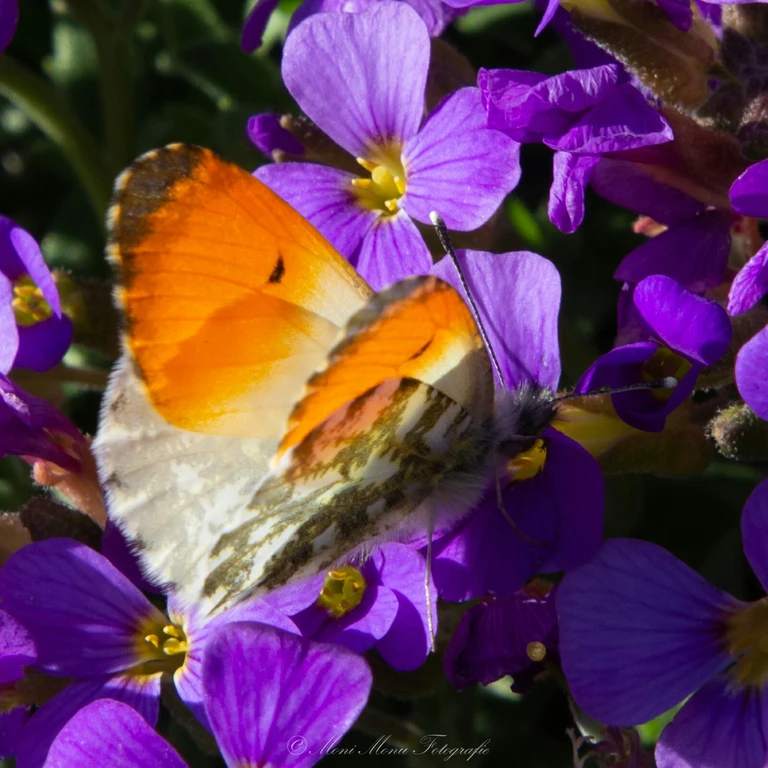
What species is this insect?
Anthocharis cardamines
